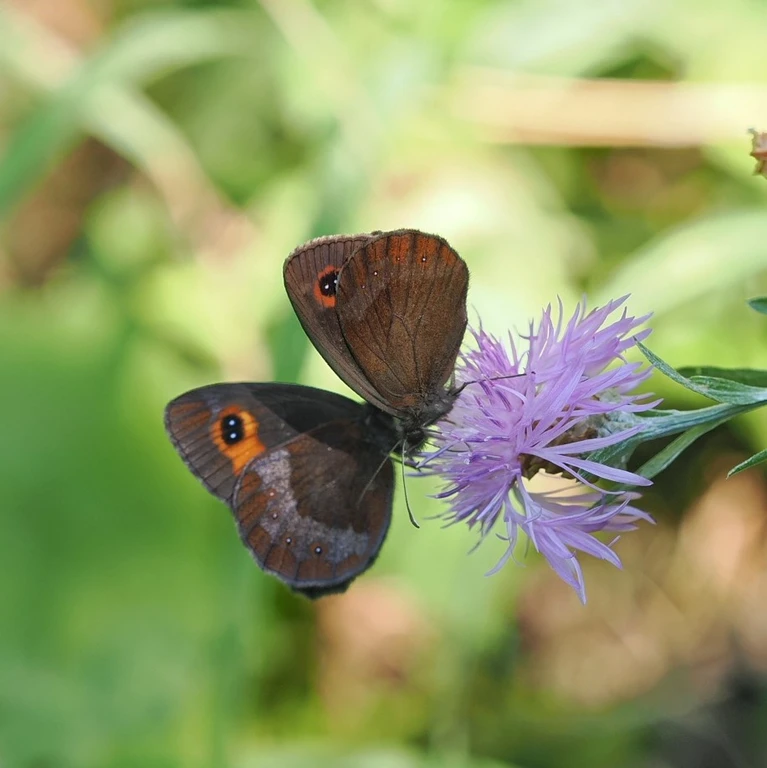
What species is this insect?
Erebia aethiops
